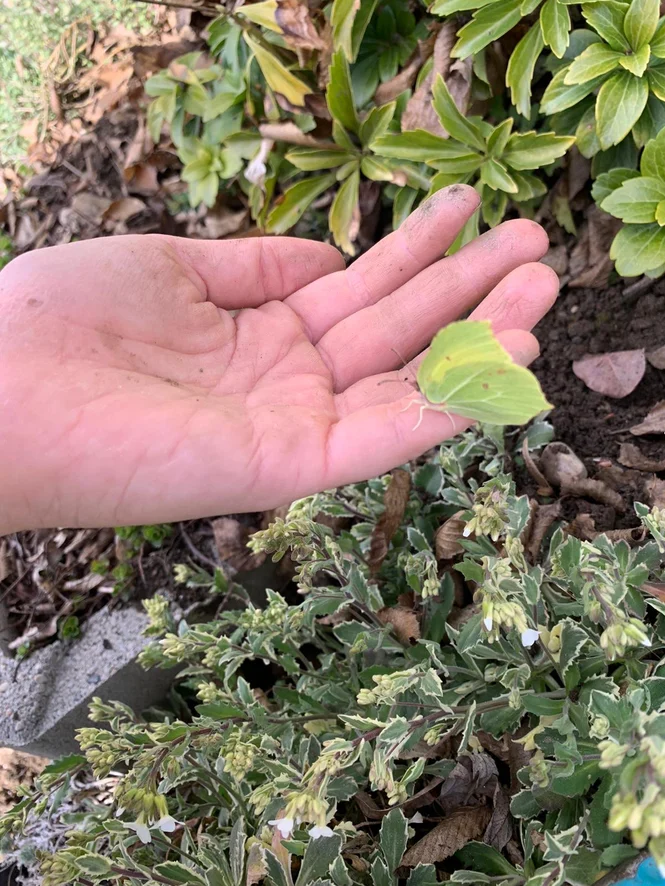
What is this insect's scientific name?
Gonepteryx rhamni
